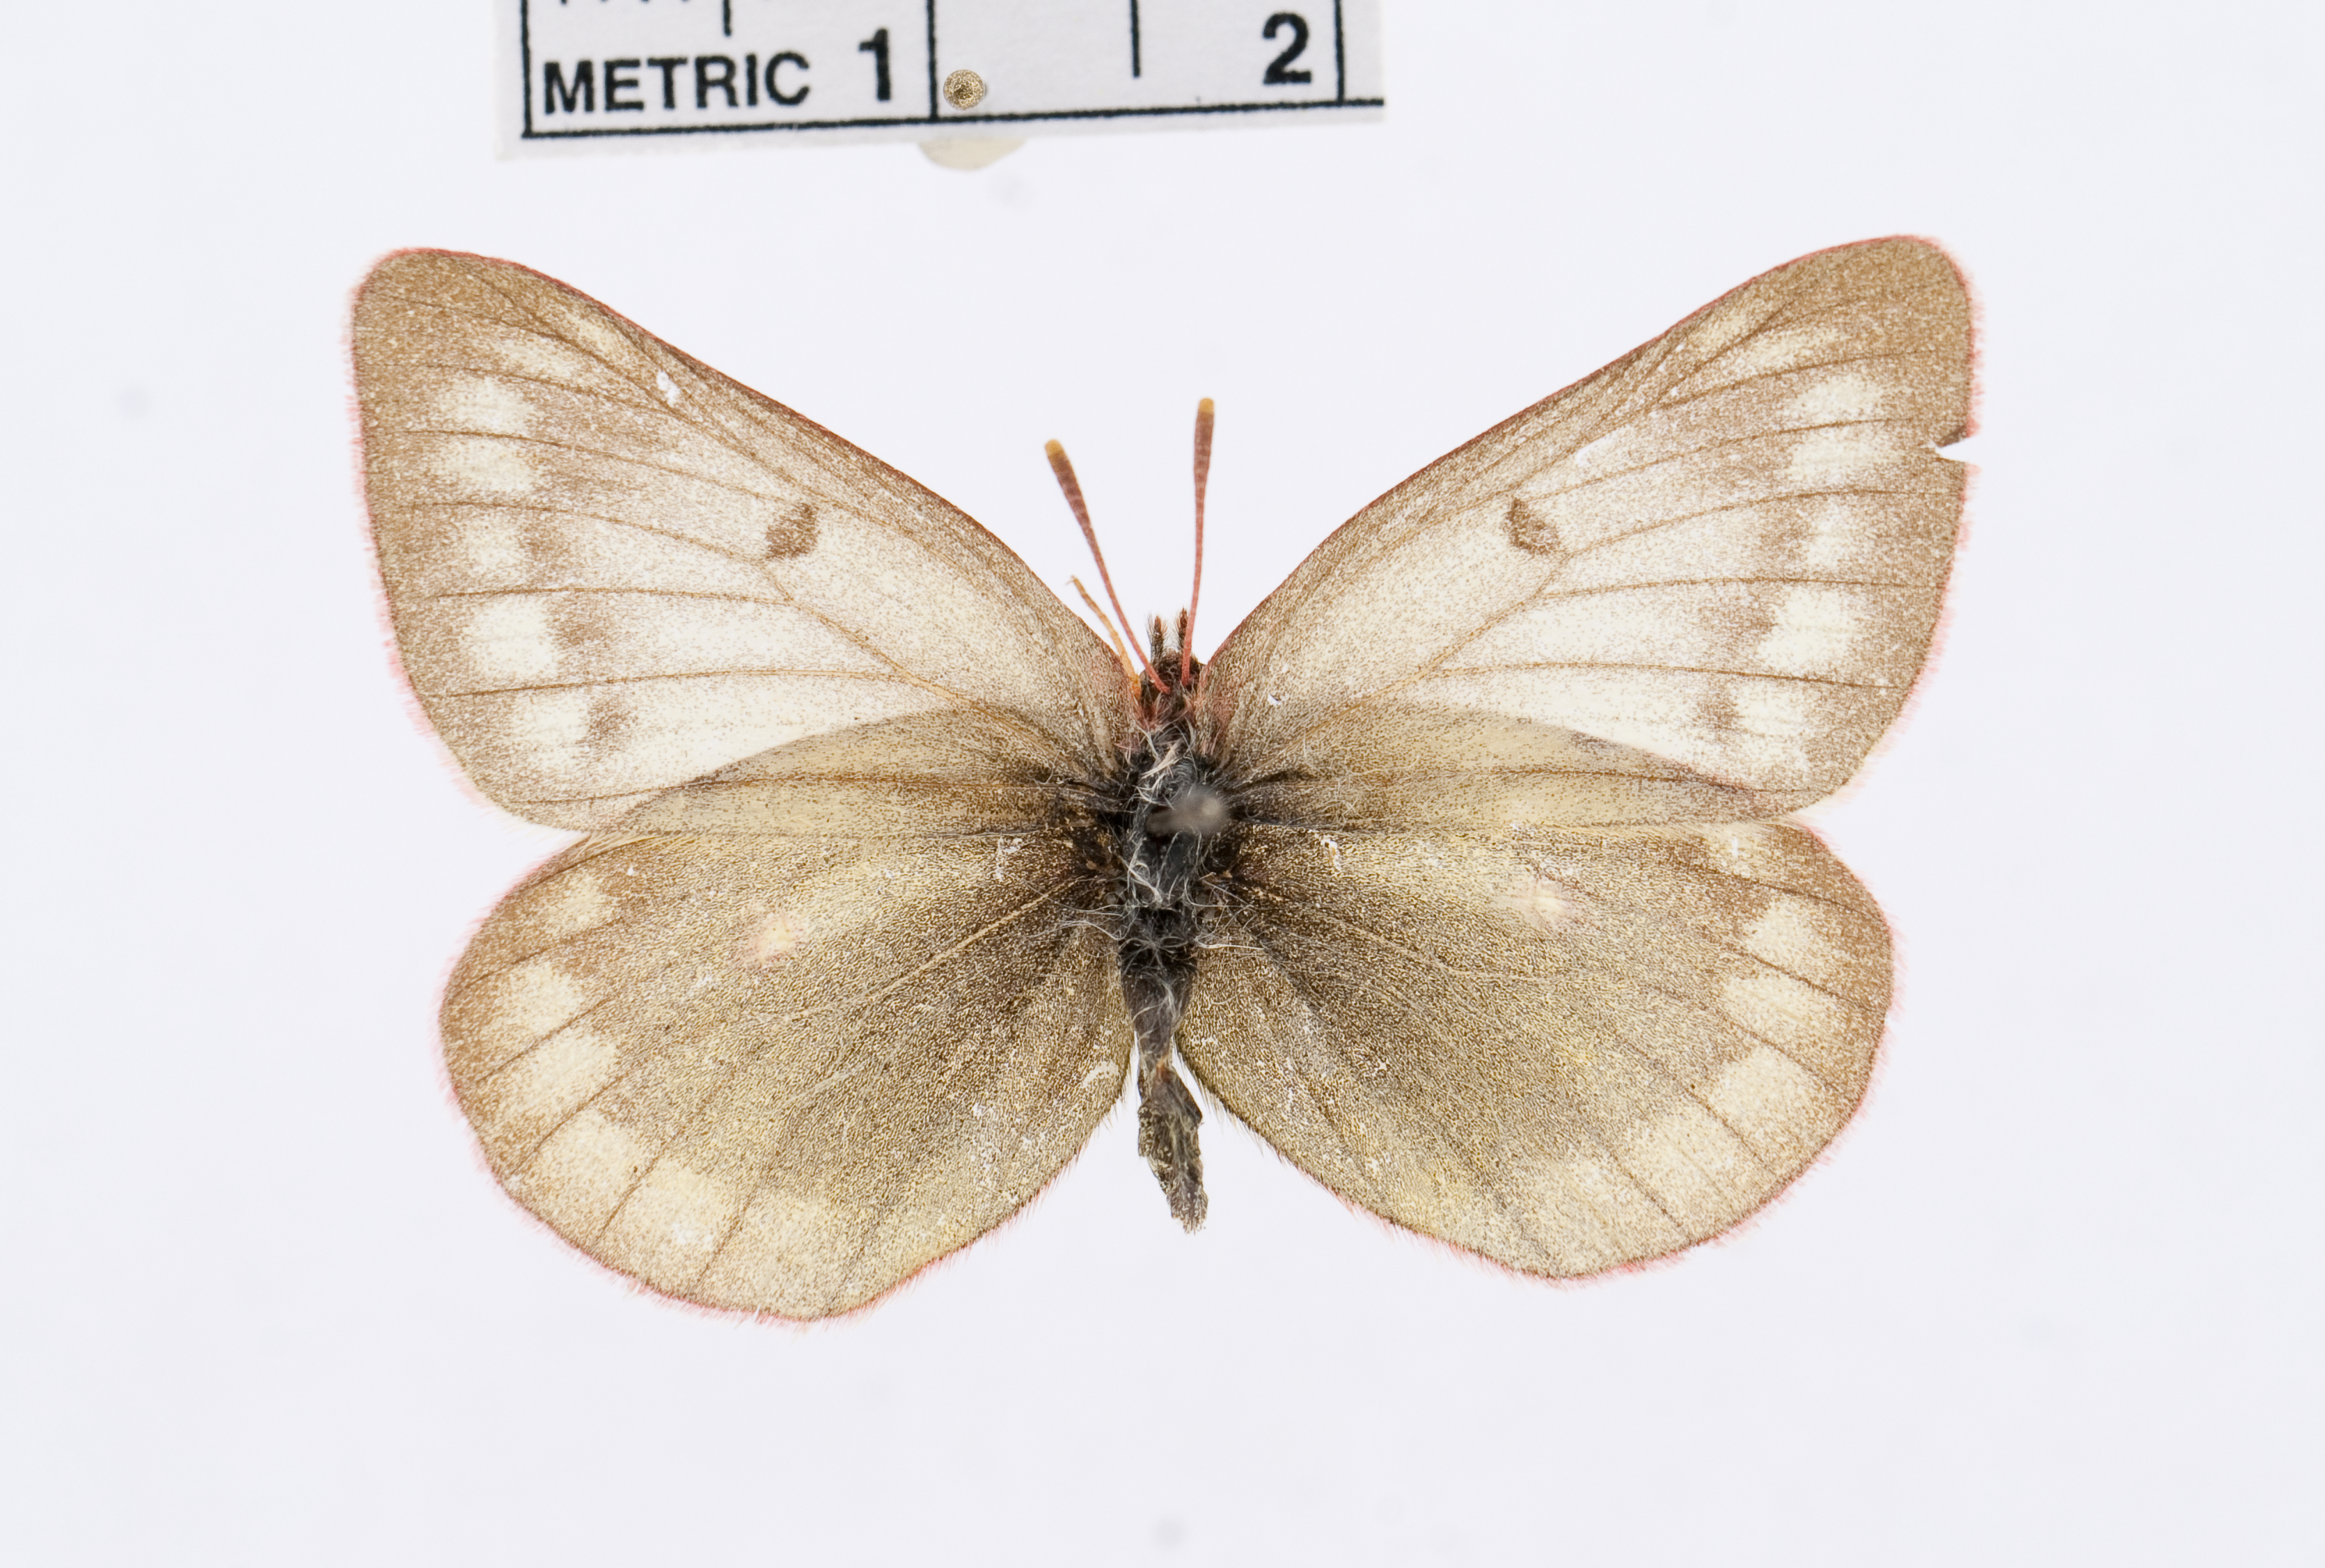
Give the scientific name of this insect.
Colias nastes
